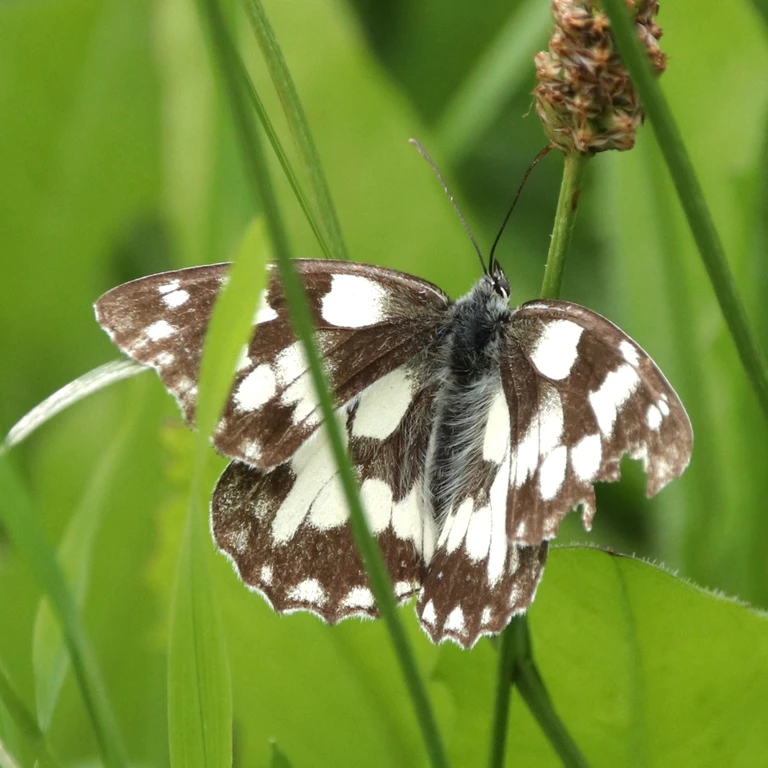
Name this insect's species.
Melanargia galathea
